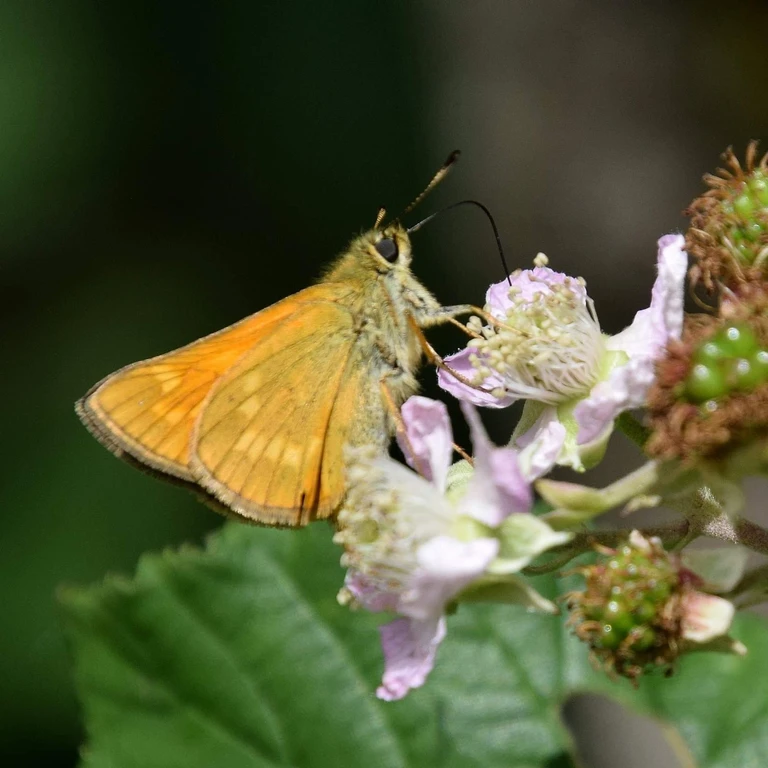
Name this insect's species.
Ochlodes sylvanus (also Ochlodes venata)
